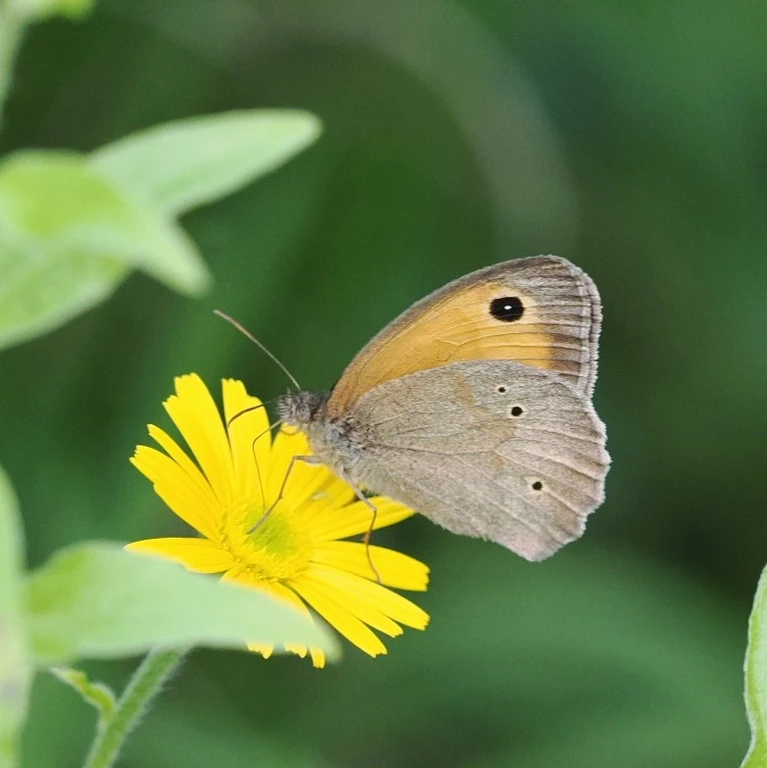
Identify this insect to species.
Maniola jurtina
